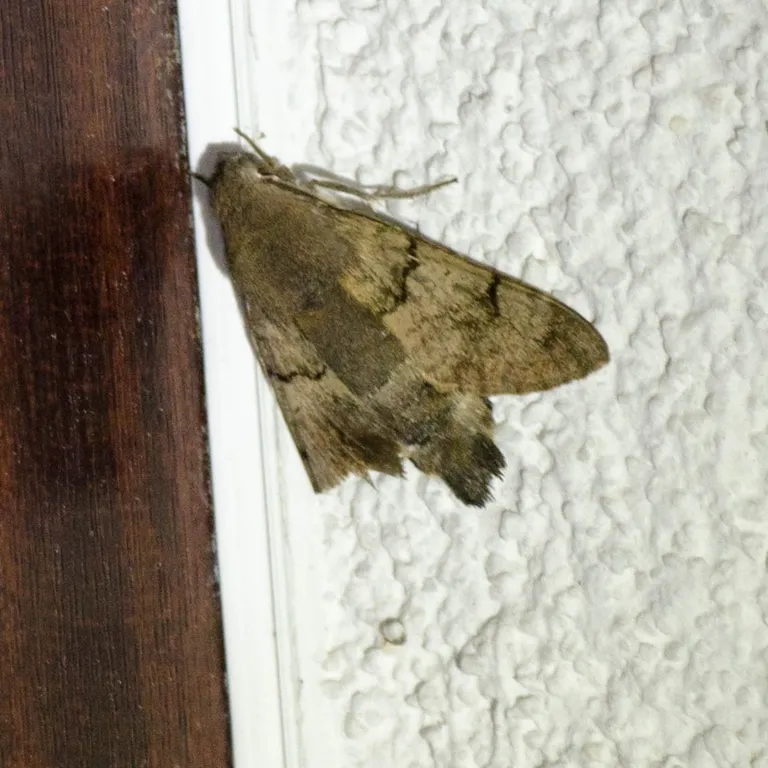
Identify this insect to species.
Macroglossum stellatarum
